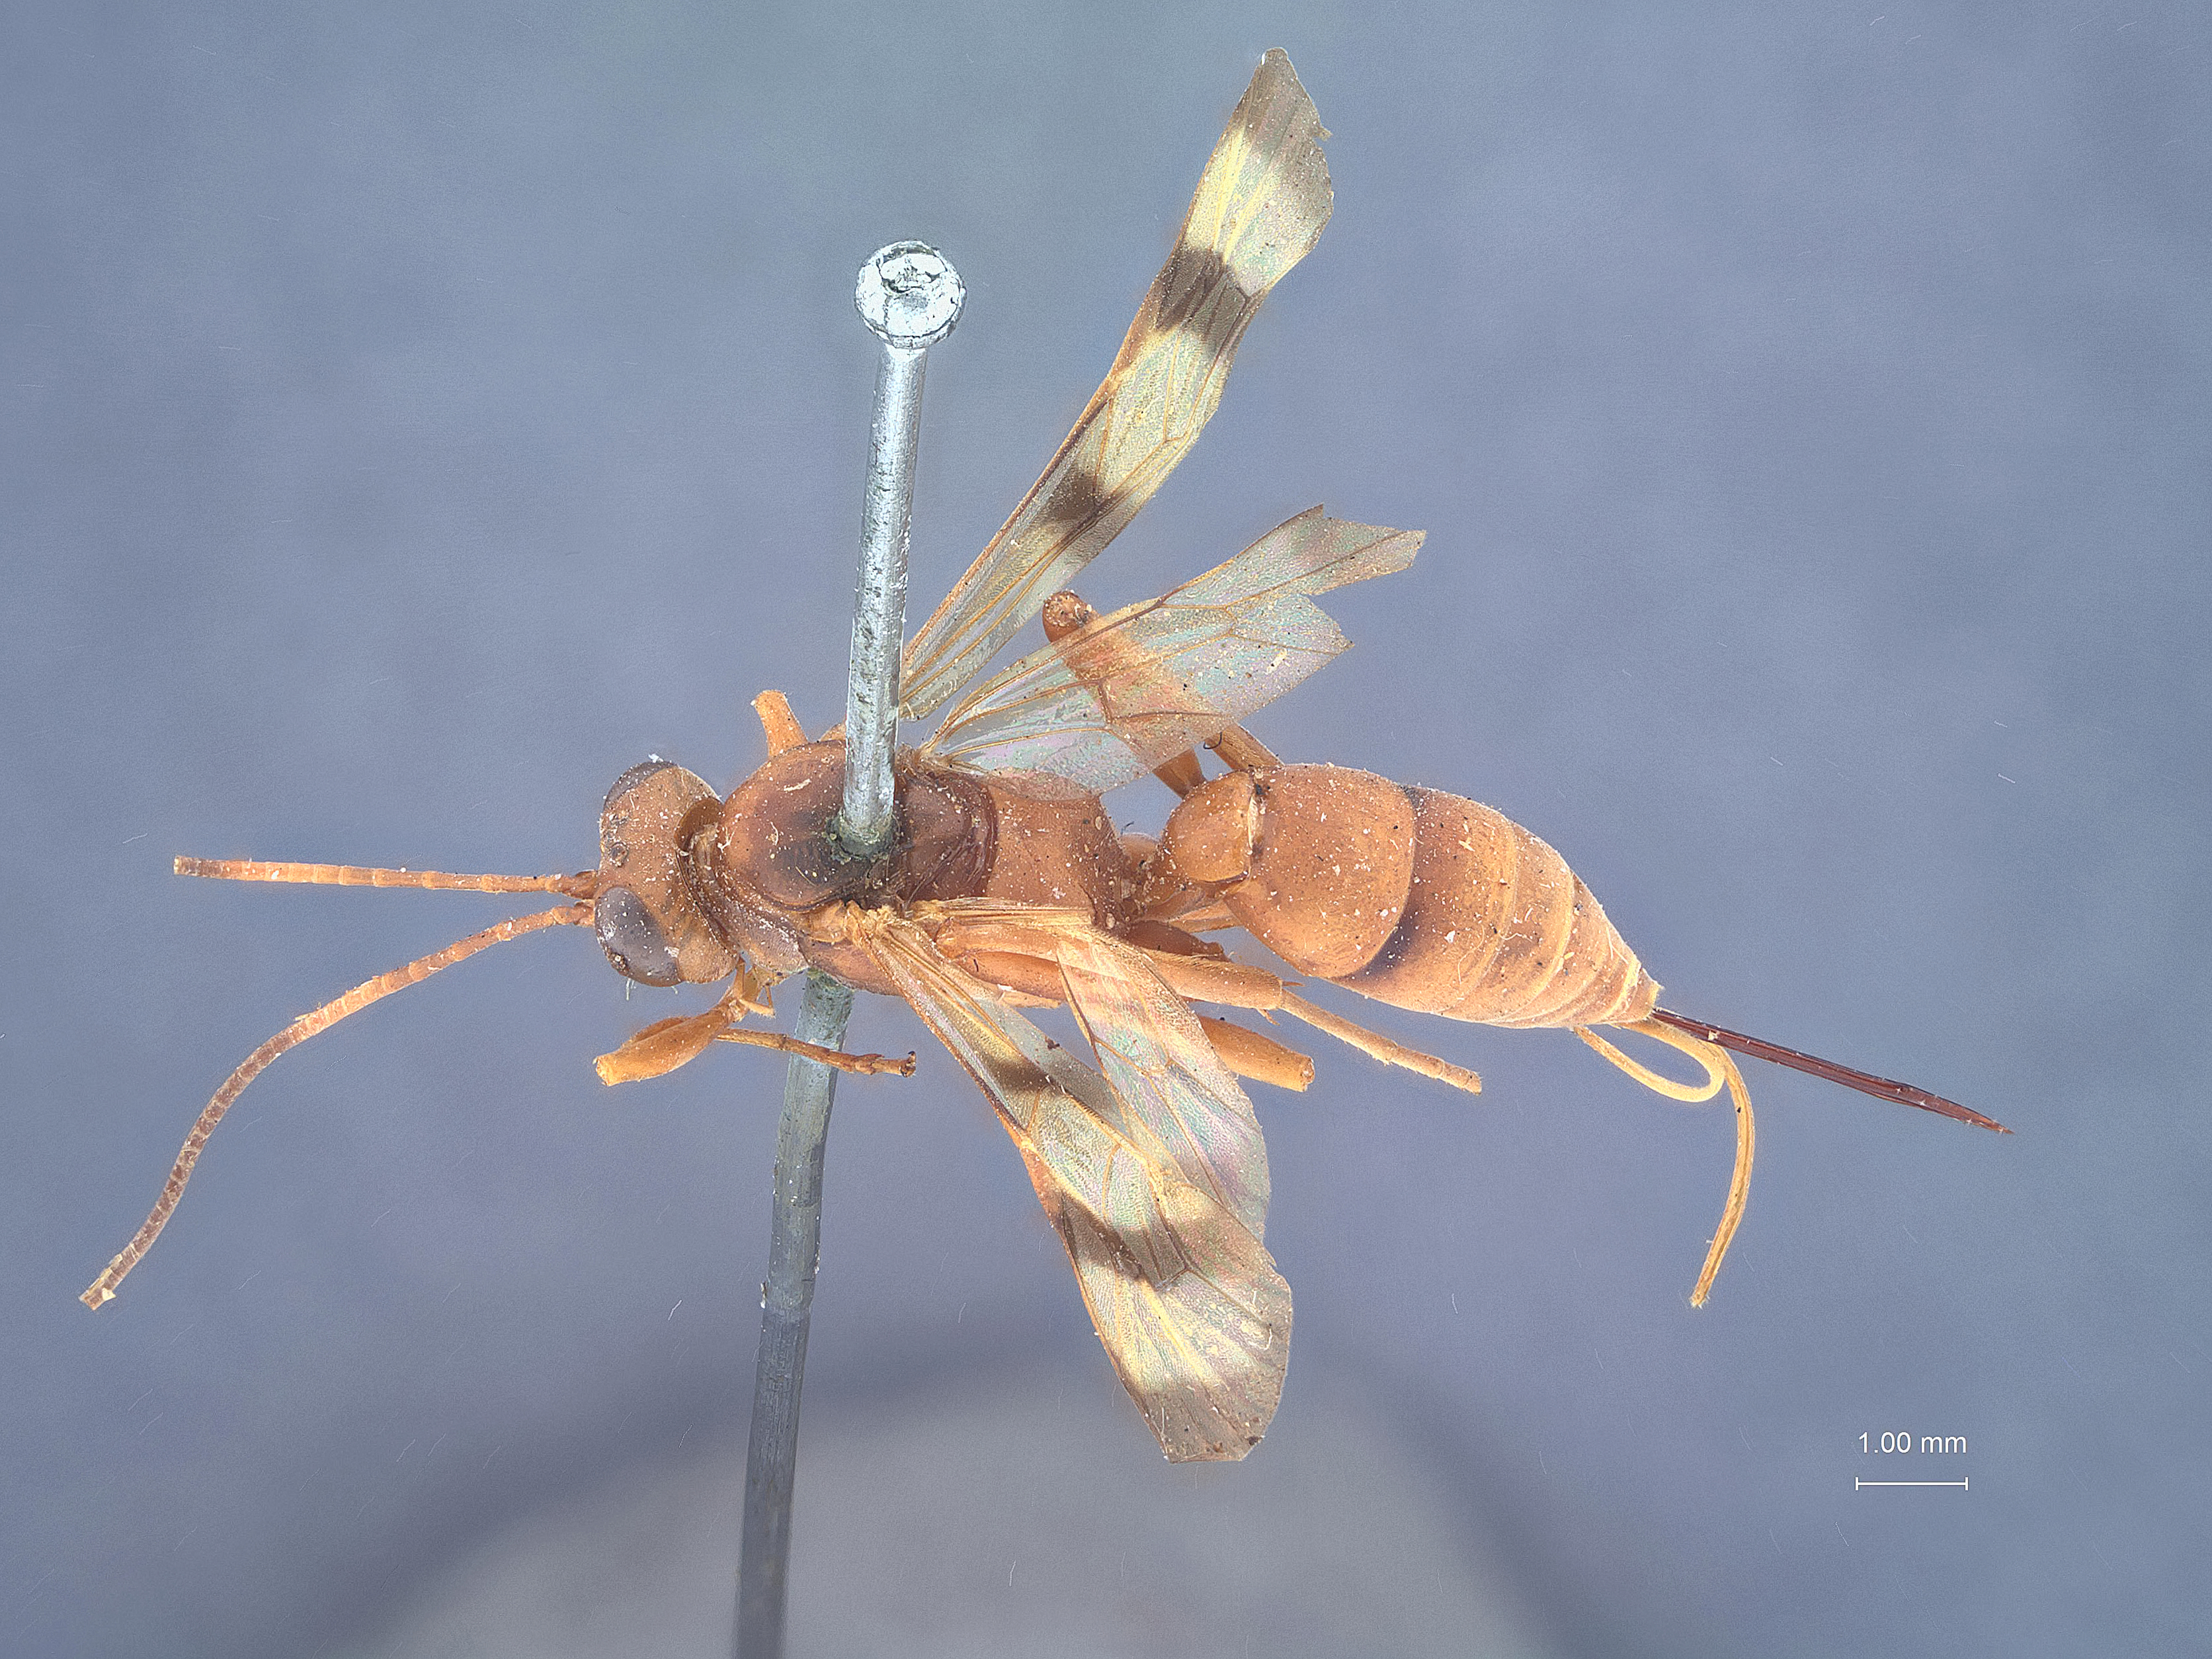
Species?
Lanugo deserti
